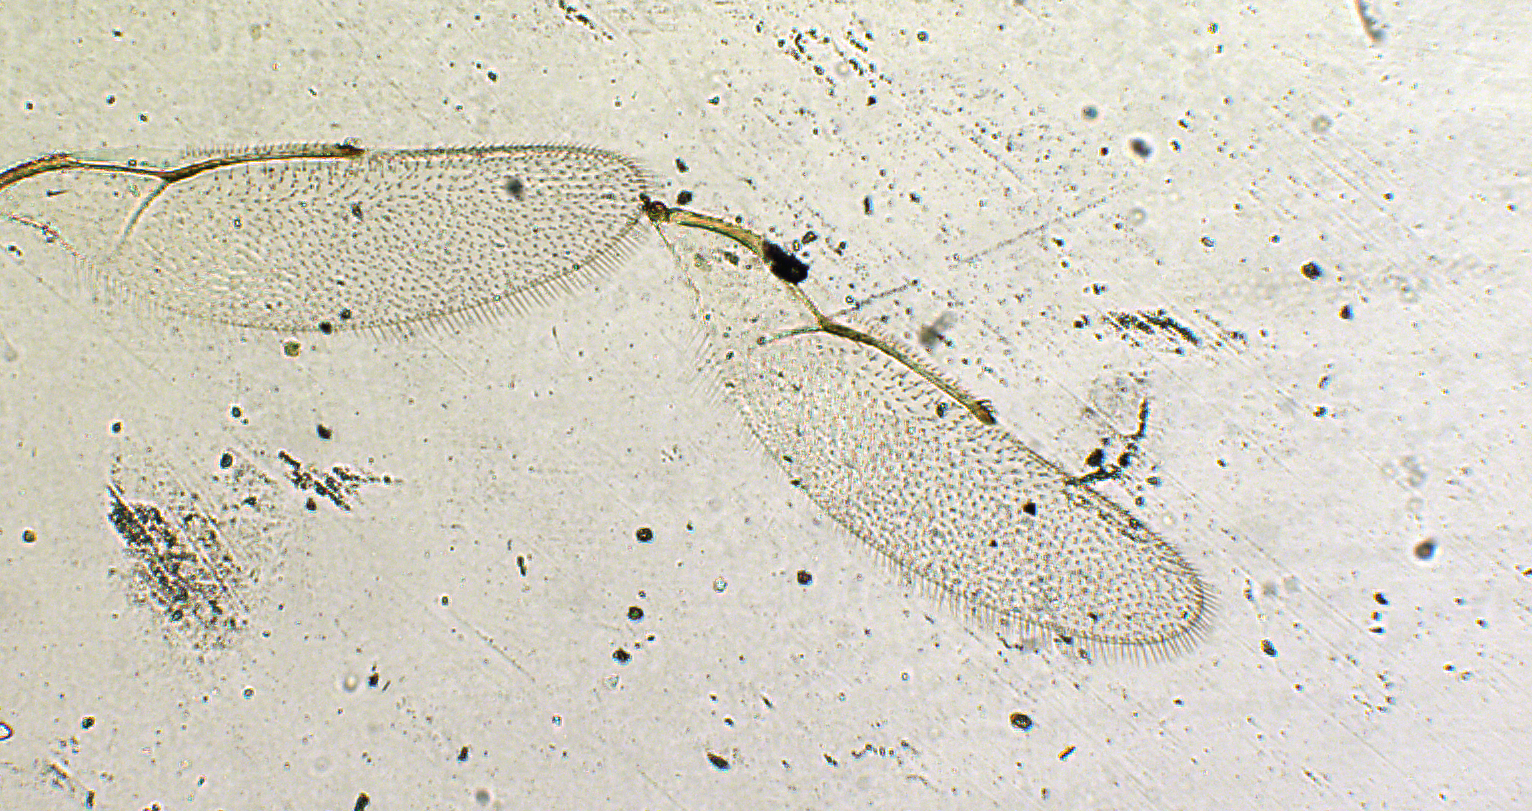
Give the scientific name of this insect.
Pachyneuron chambaensis
